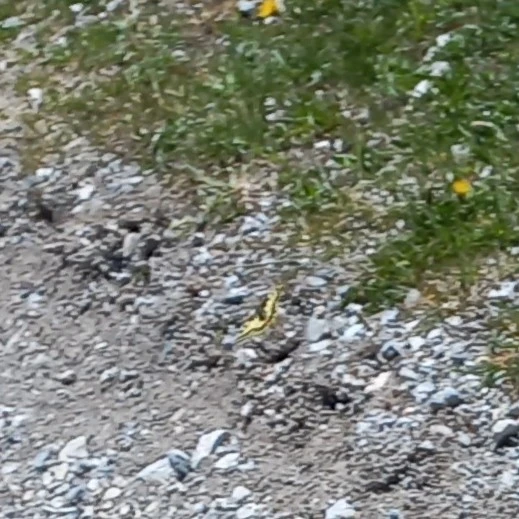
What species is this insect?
Papilio machaon
